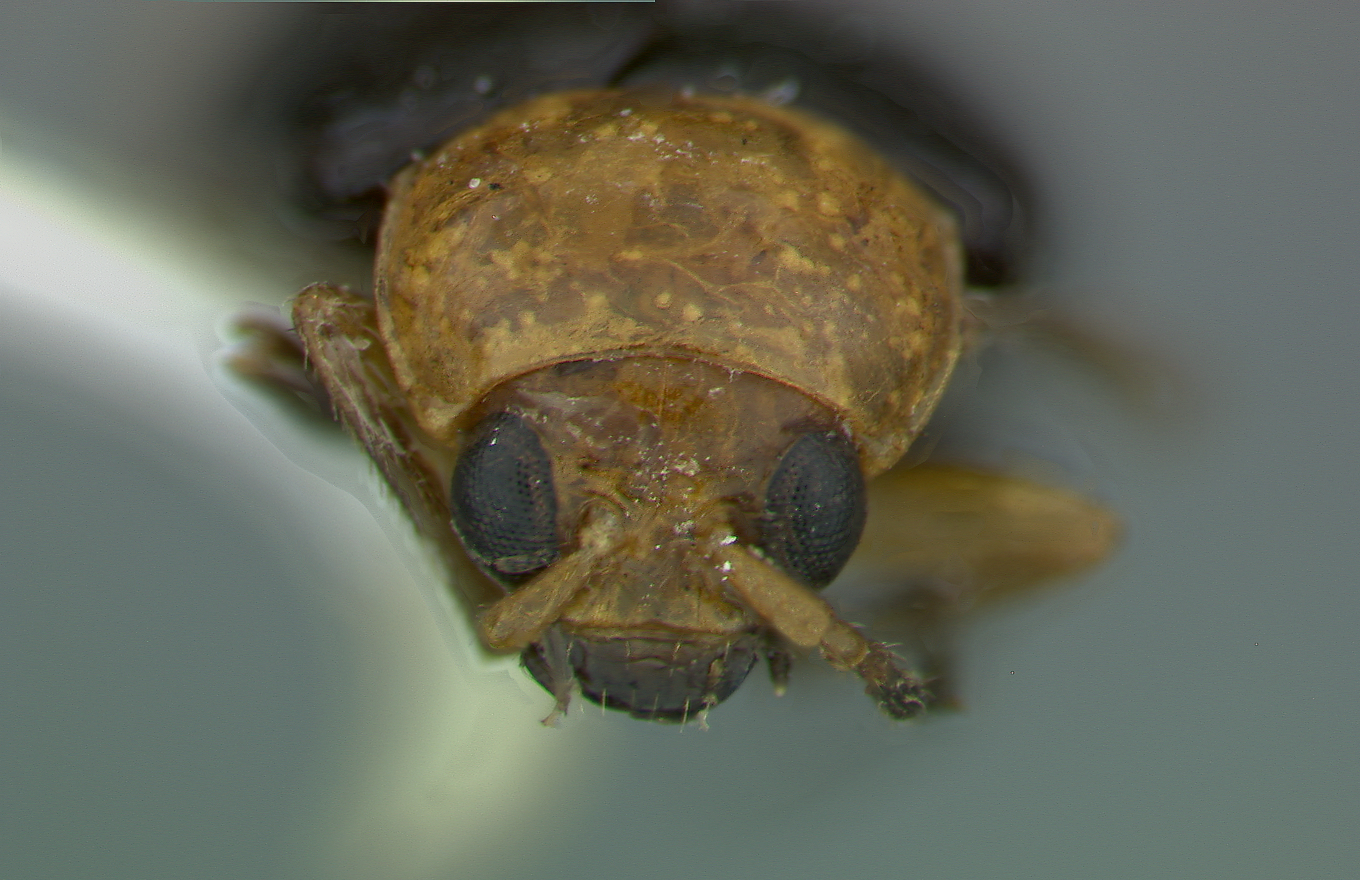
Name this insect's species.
Monolepta liui
